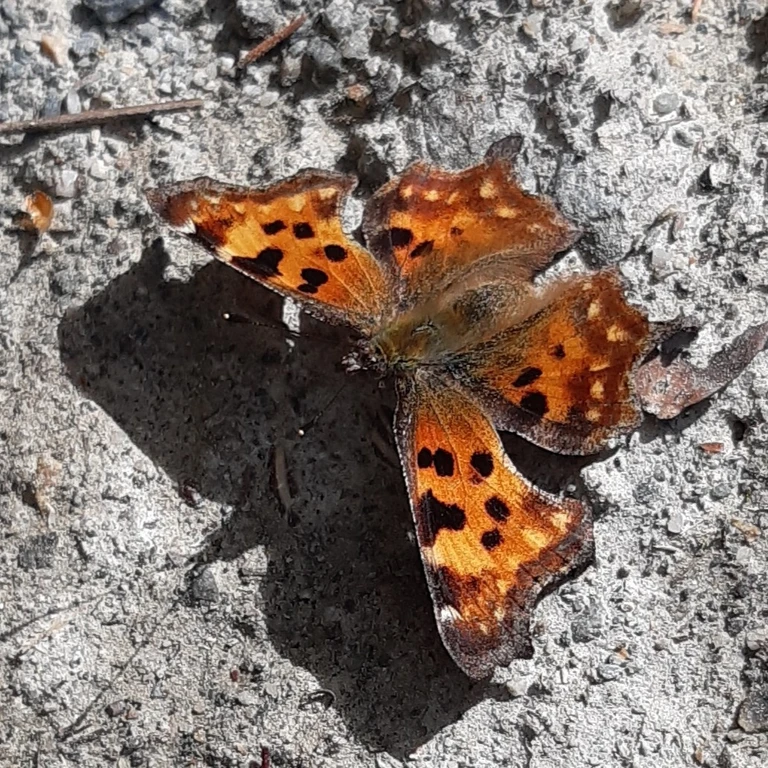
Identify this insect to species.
Polygonia c-album
